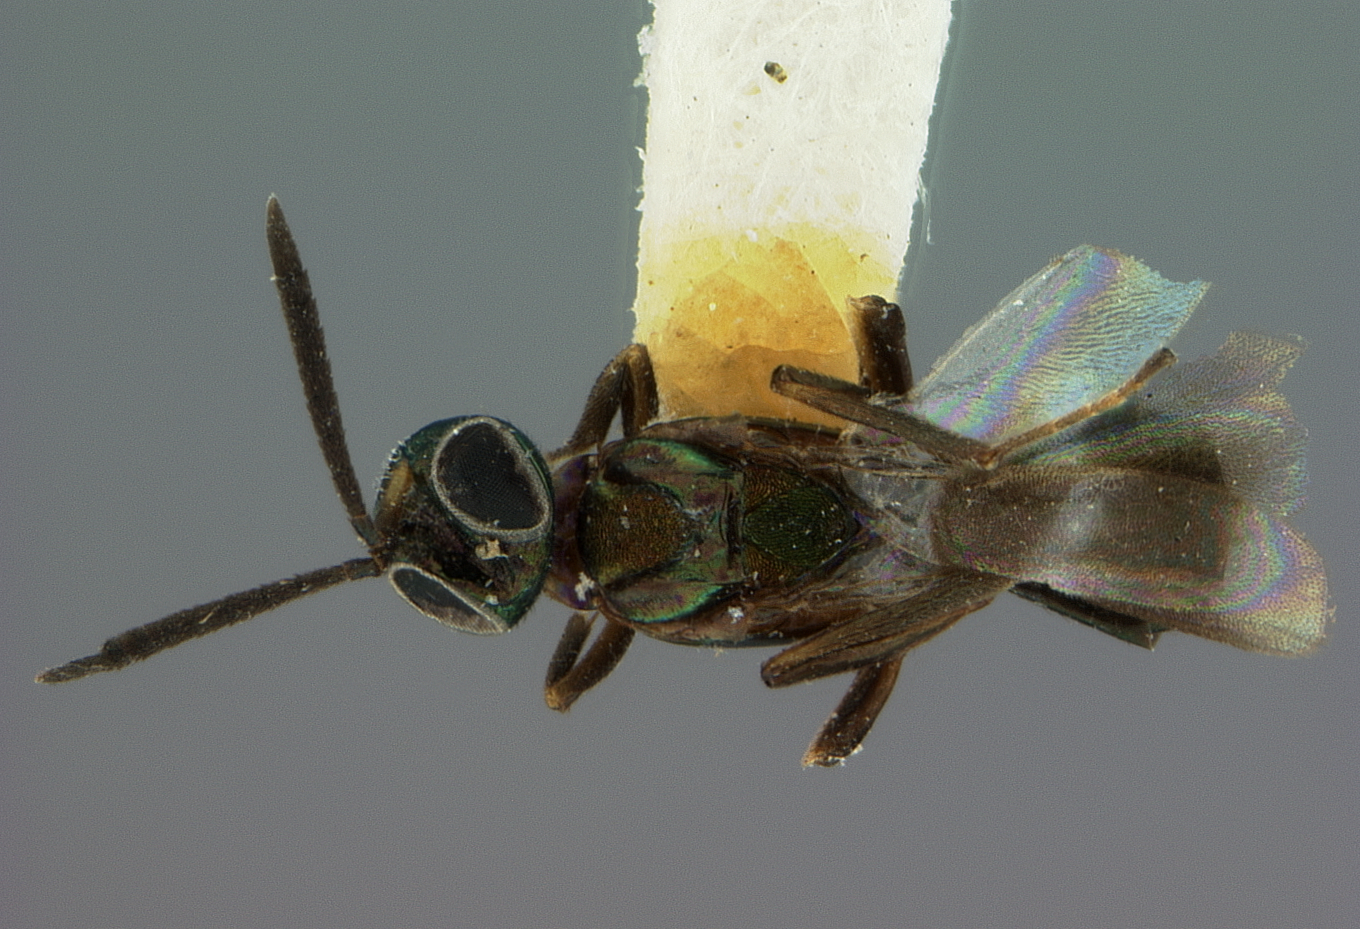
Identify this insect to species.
Anastatus japonicus
